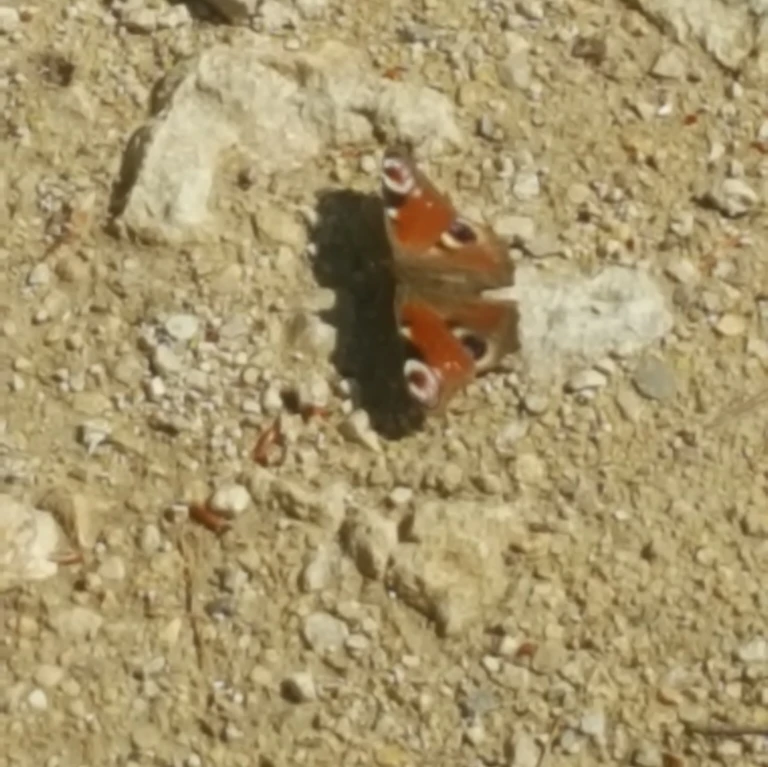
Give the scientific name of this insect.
Aglais io
